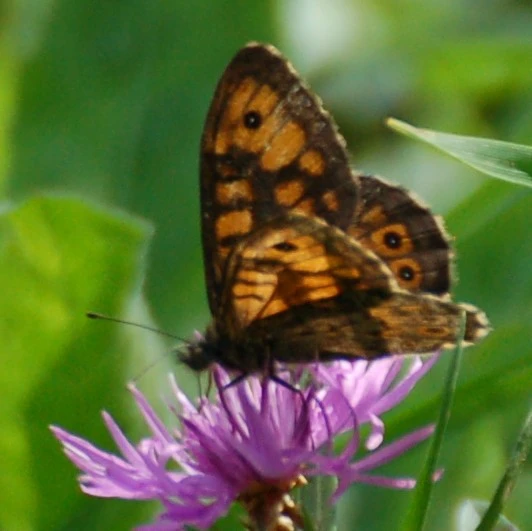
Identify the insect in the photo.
Lasiommata megera (also Pararge megera)
